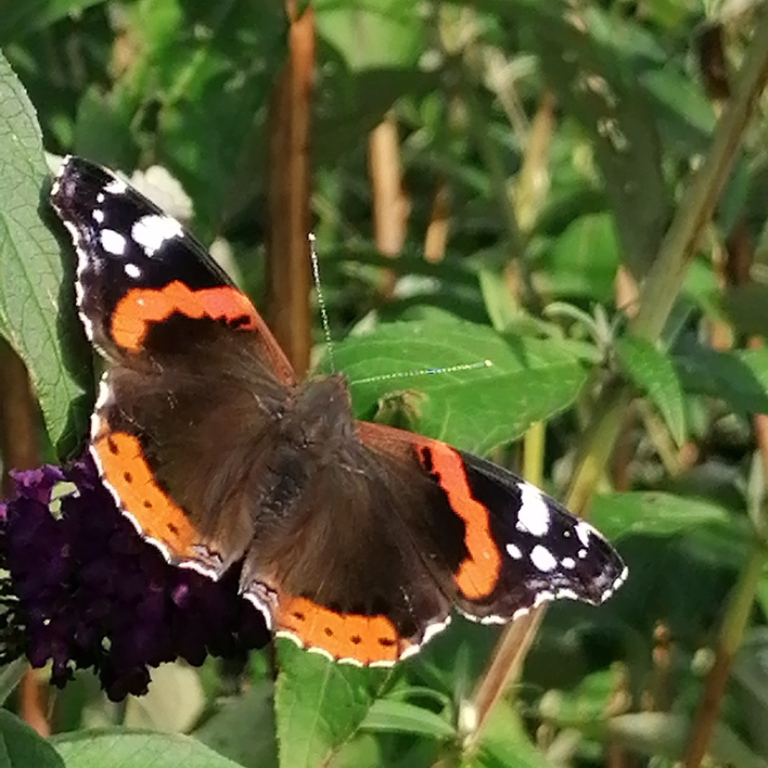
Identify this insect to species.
Vanessa atalanta
